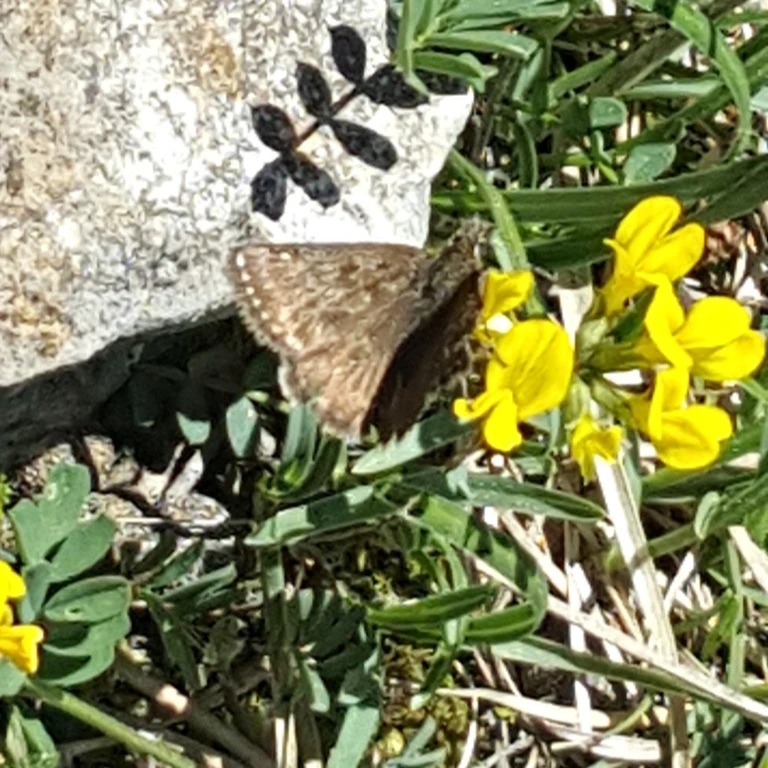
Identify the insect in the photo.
Erynnis tages
